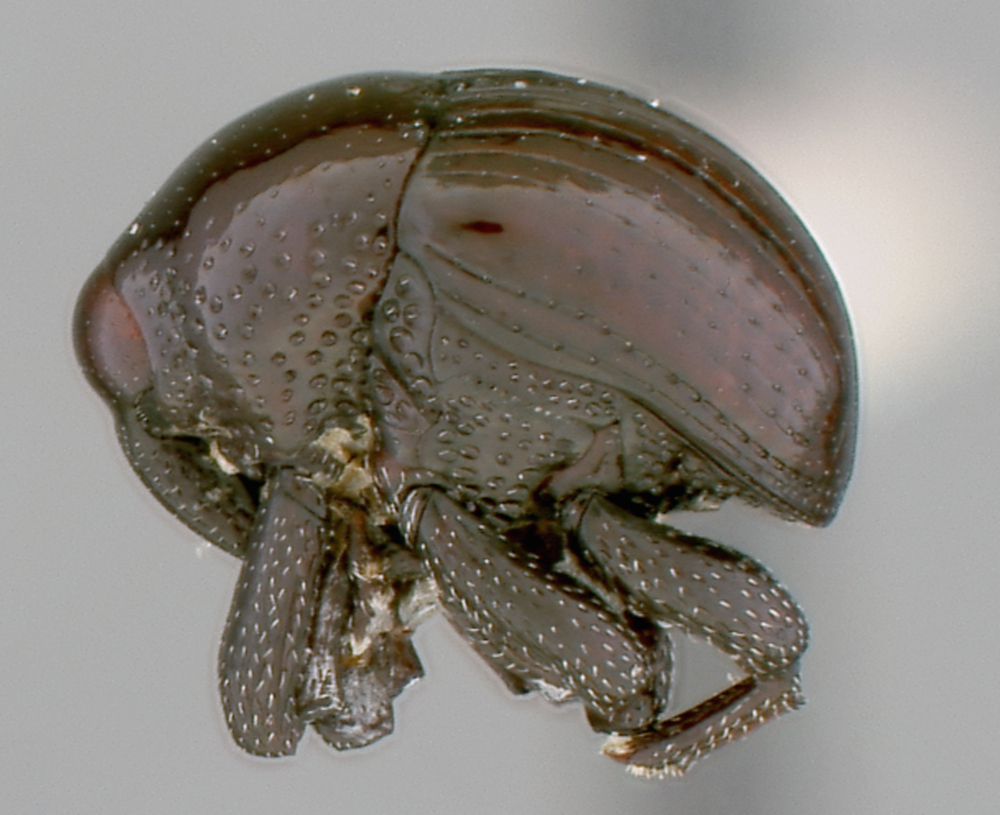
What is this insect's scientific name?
Hiotus aequalis
